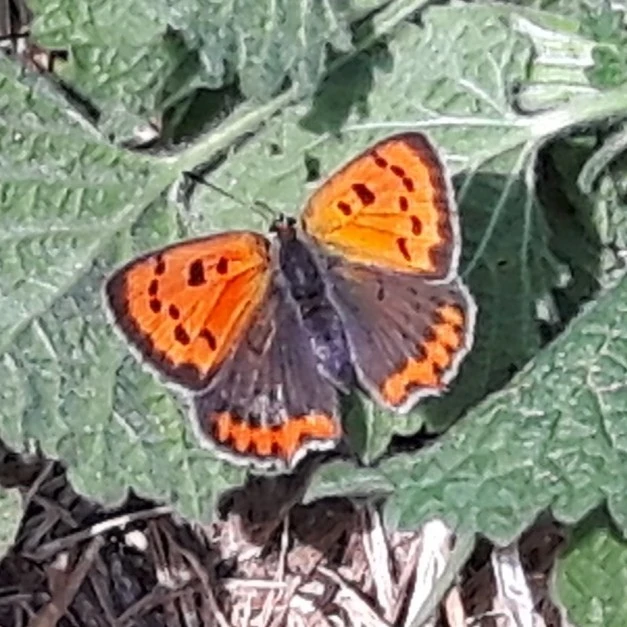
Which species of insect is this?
Lycaena phlaeas
